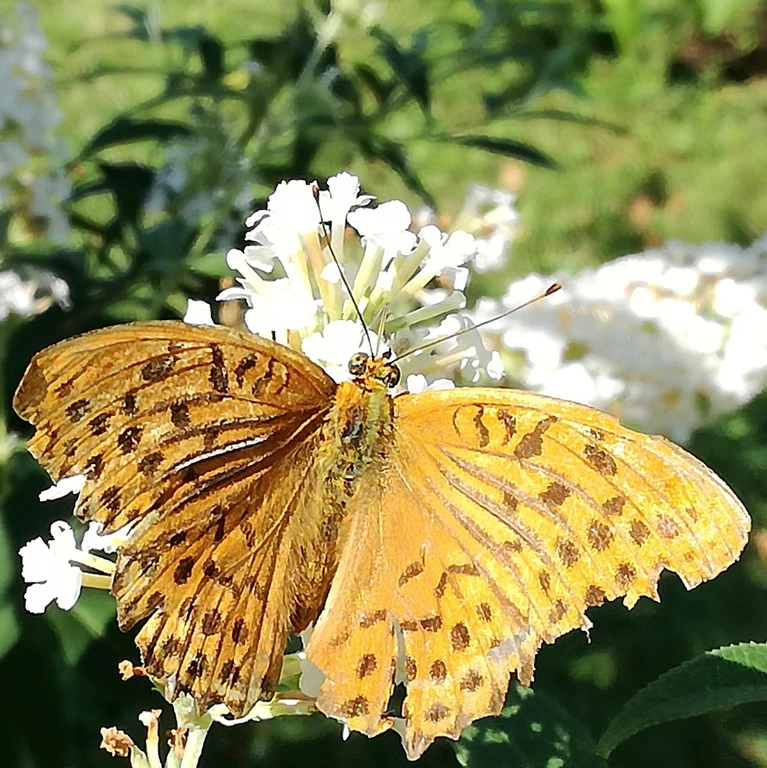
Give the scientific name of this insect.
Argynnis paphia
